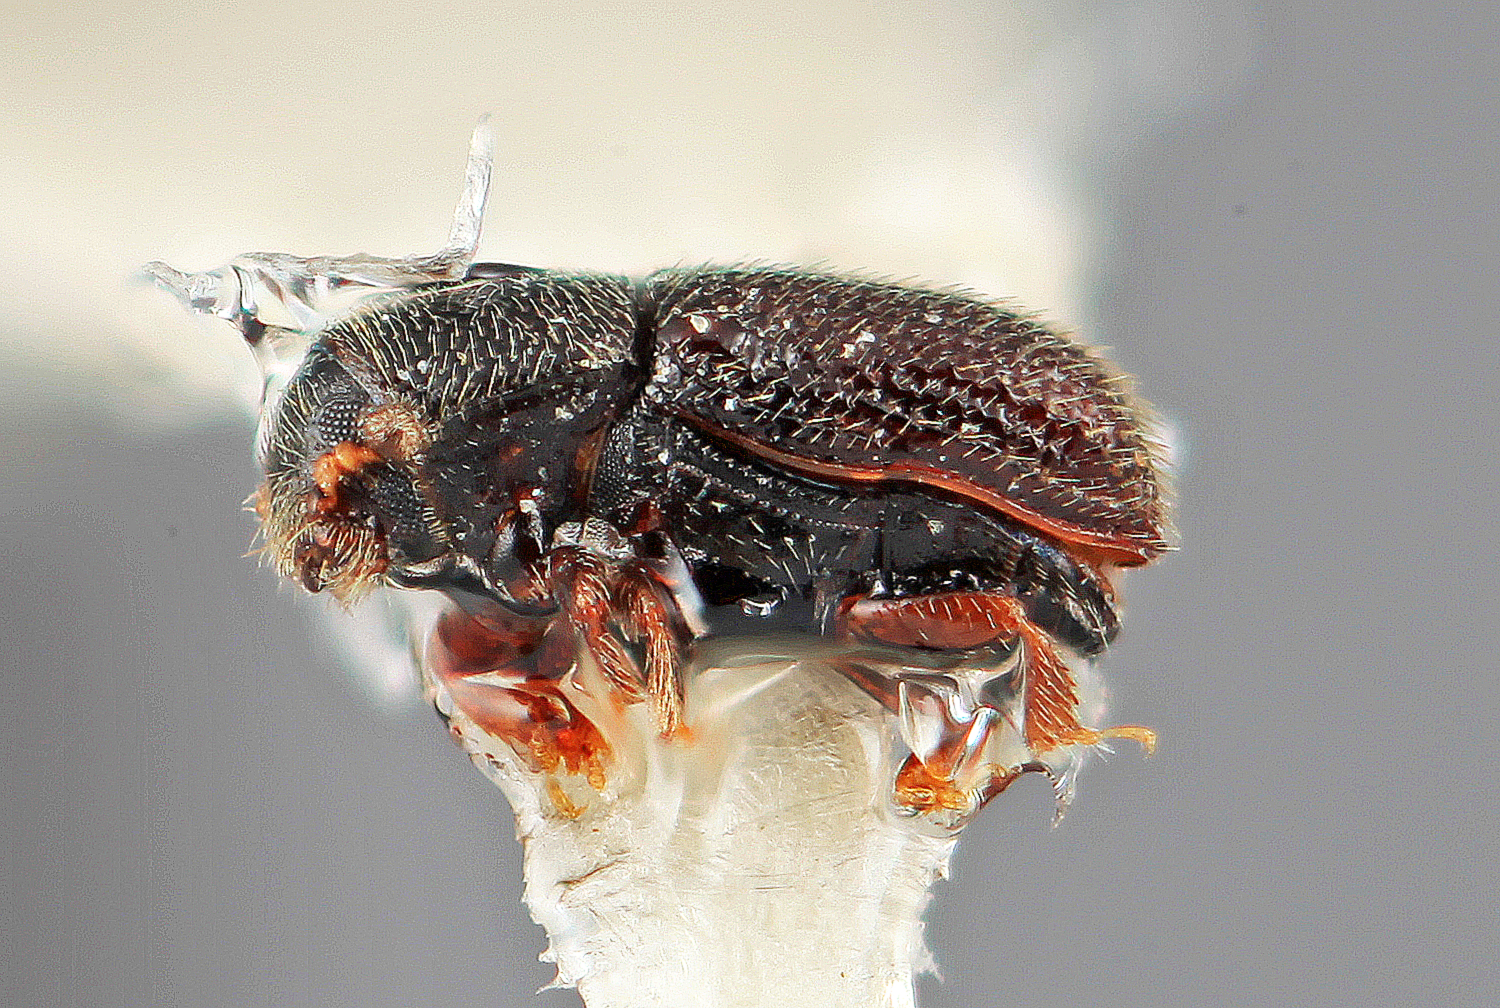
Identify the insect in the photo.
Microborus mexicanus
